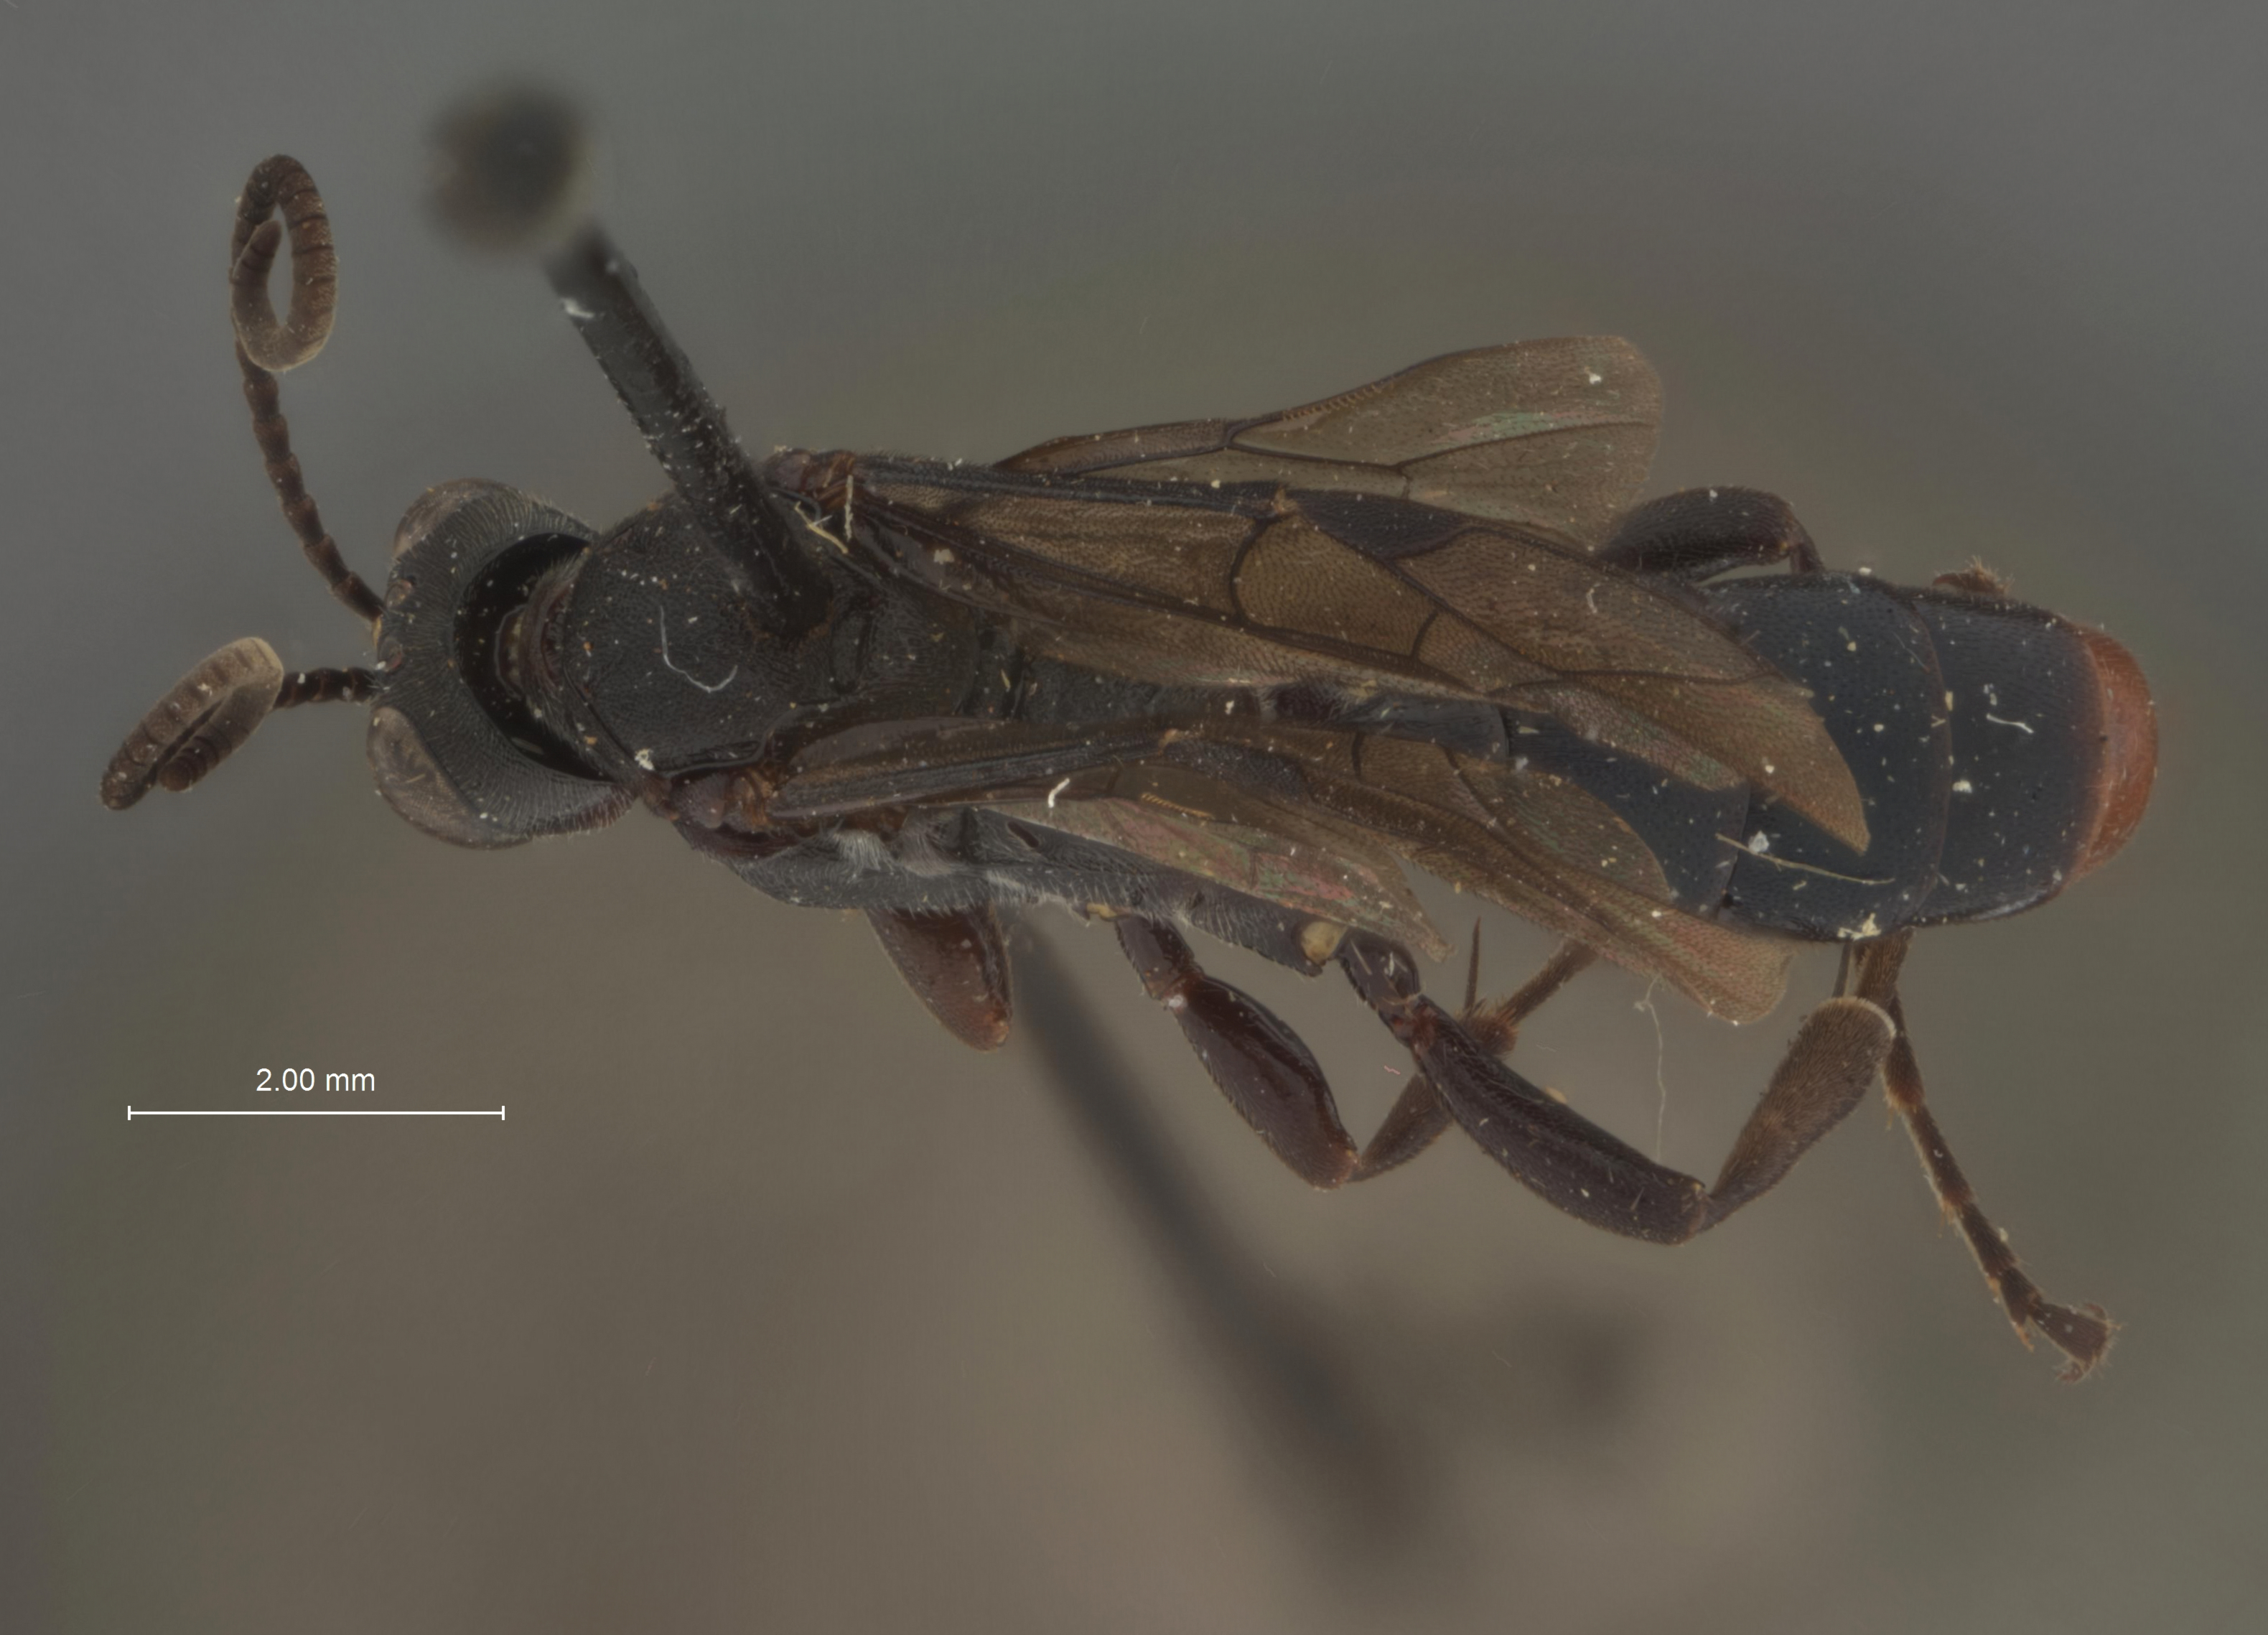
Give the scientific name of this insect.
Barichneumon brunneicauda
